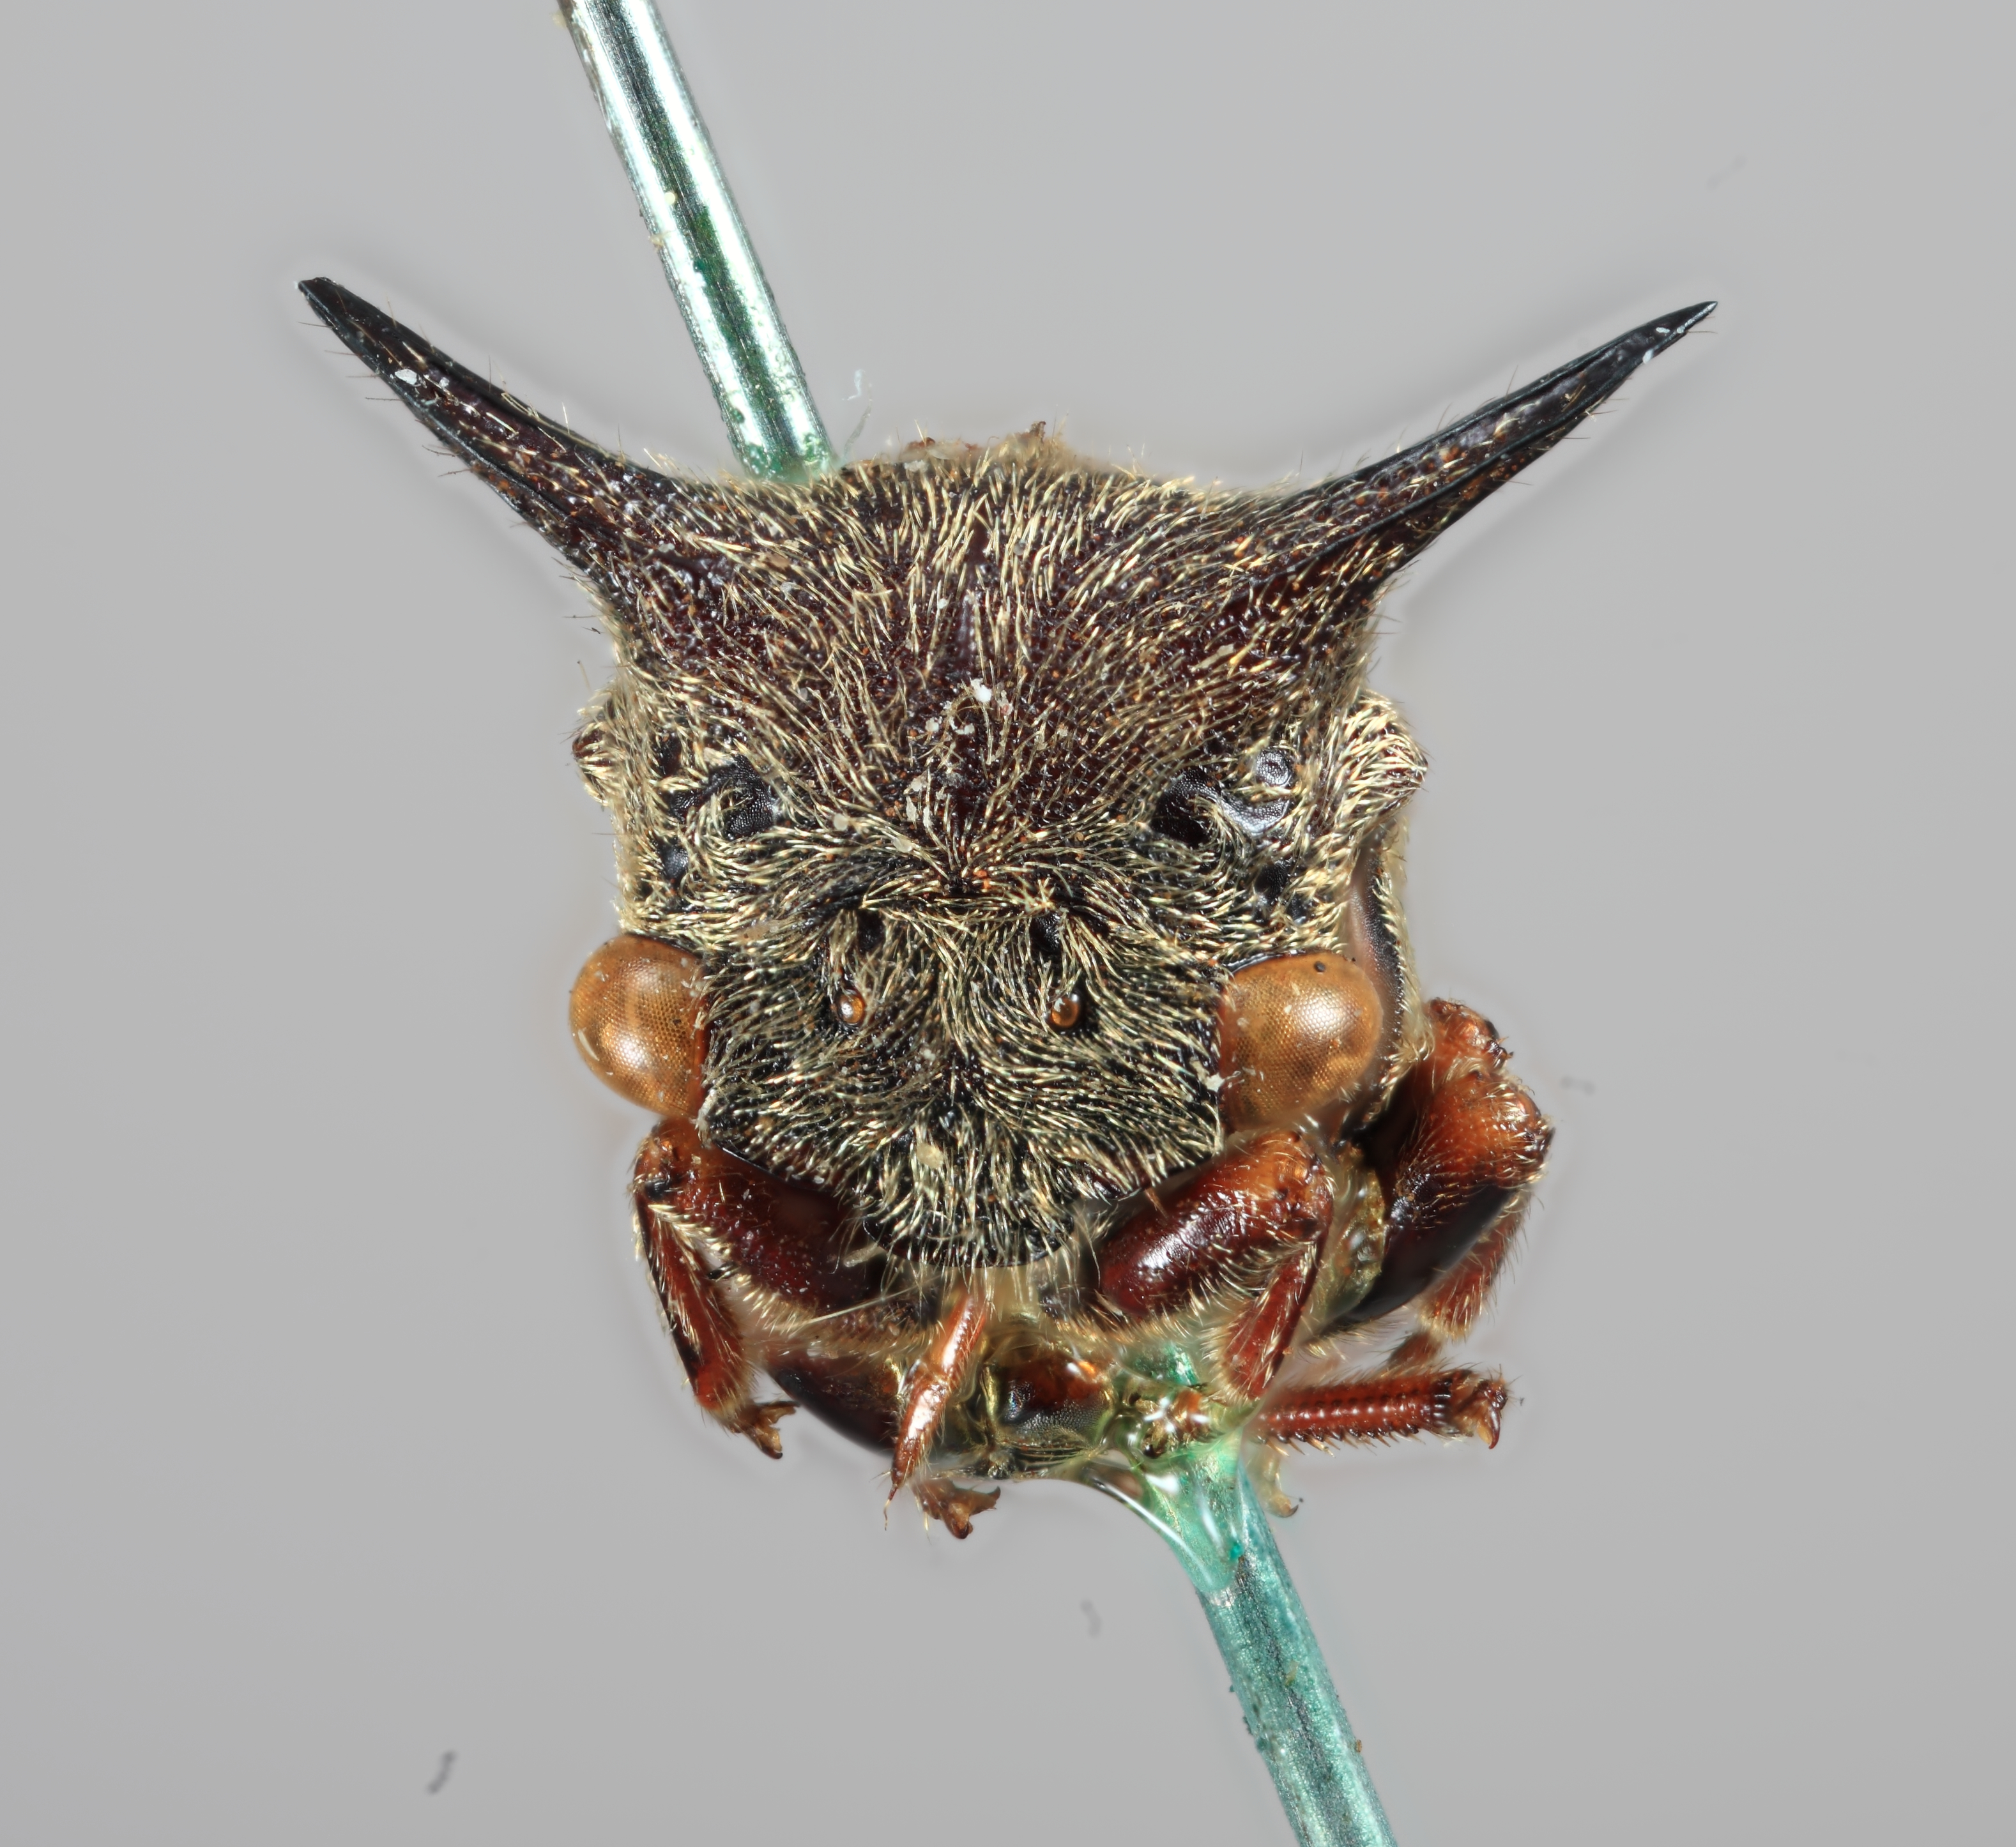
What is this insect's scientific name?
Tricentrus spinicornis
